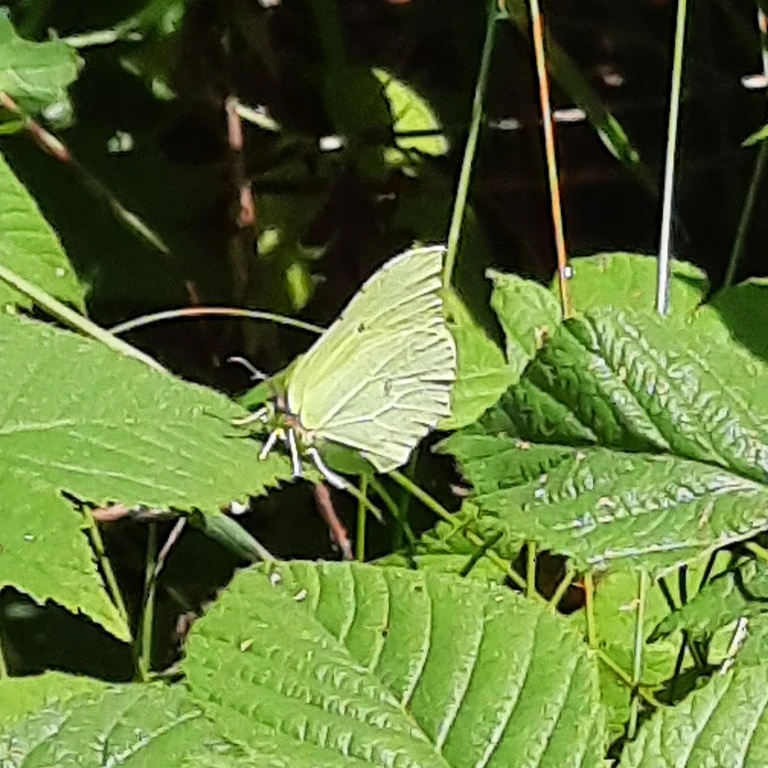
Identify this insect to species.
Gonepteryx rhamni
